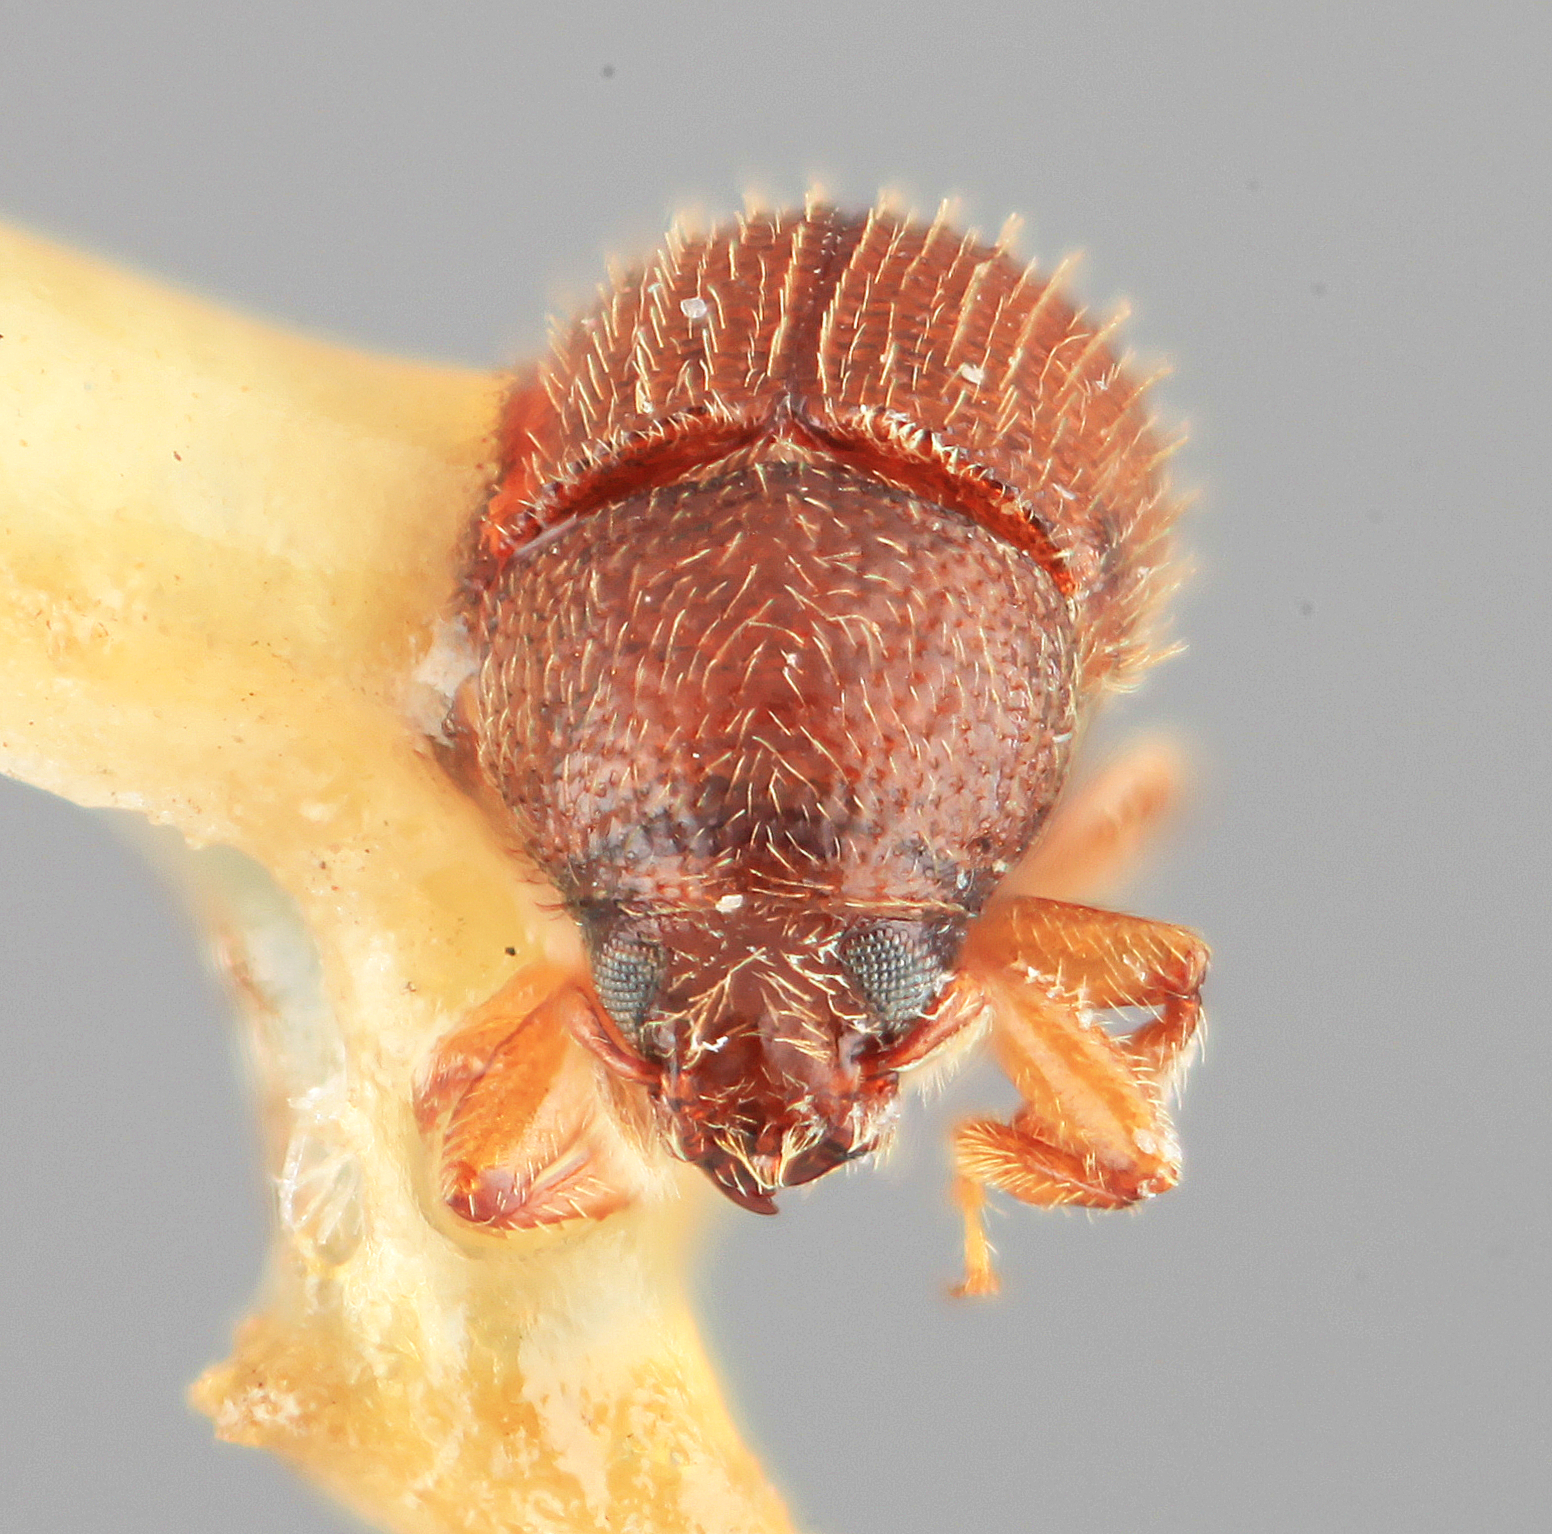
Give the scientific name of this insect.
Phloeotribus ingae
